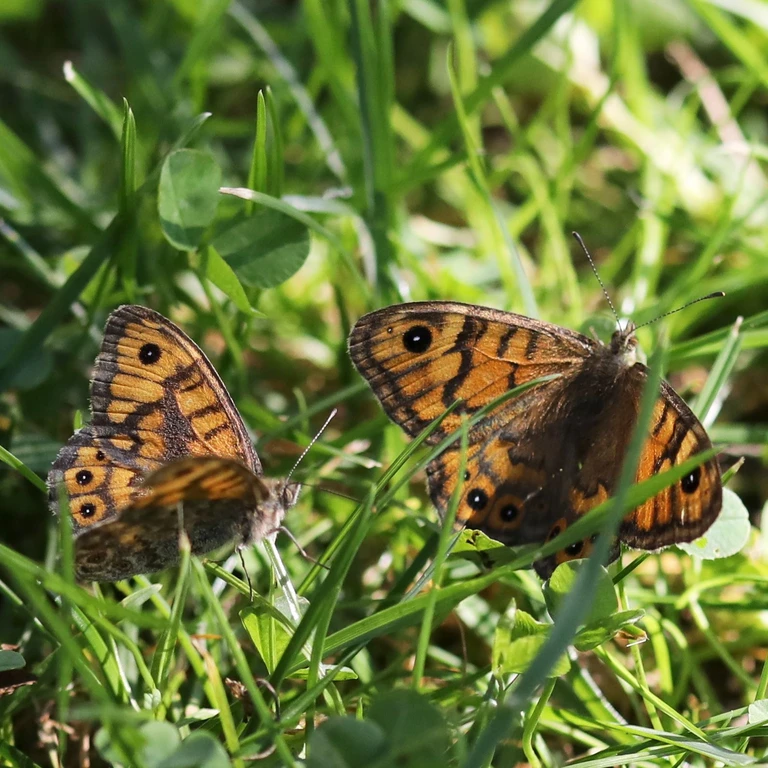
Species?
Lasiommata megera (also Pararge megera)
